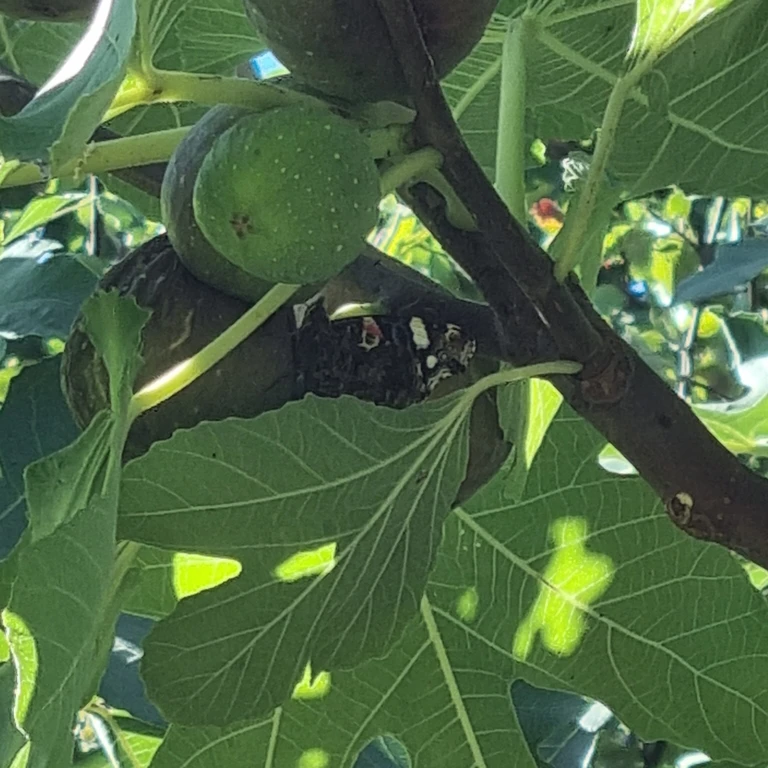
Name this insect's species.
Vanessa atalanta
